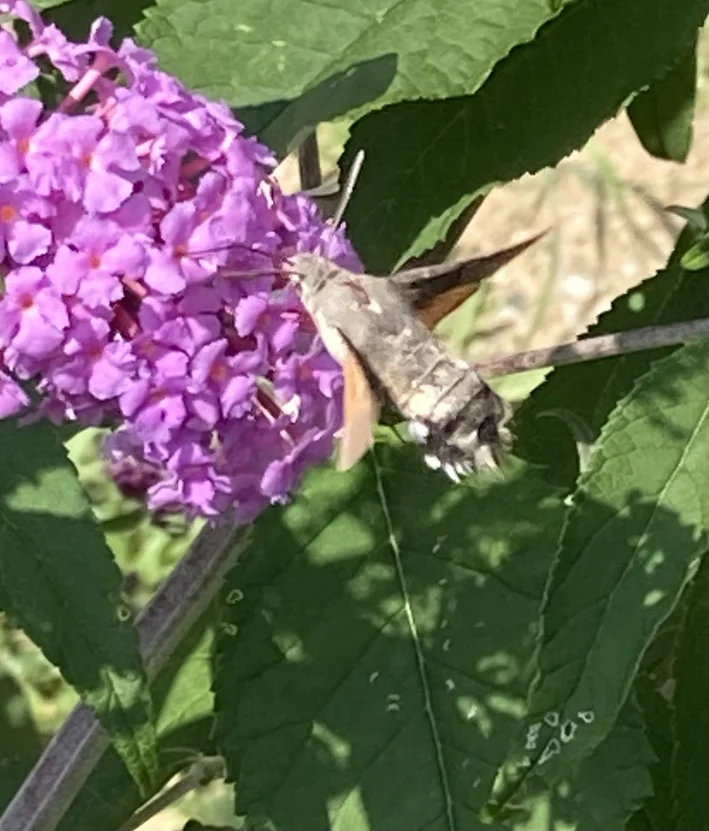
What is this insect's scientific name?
Macroglossum stellatarum
